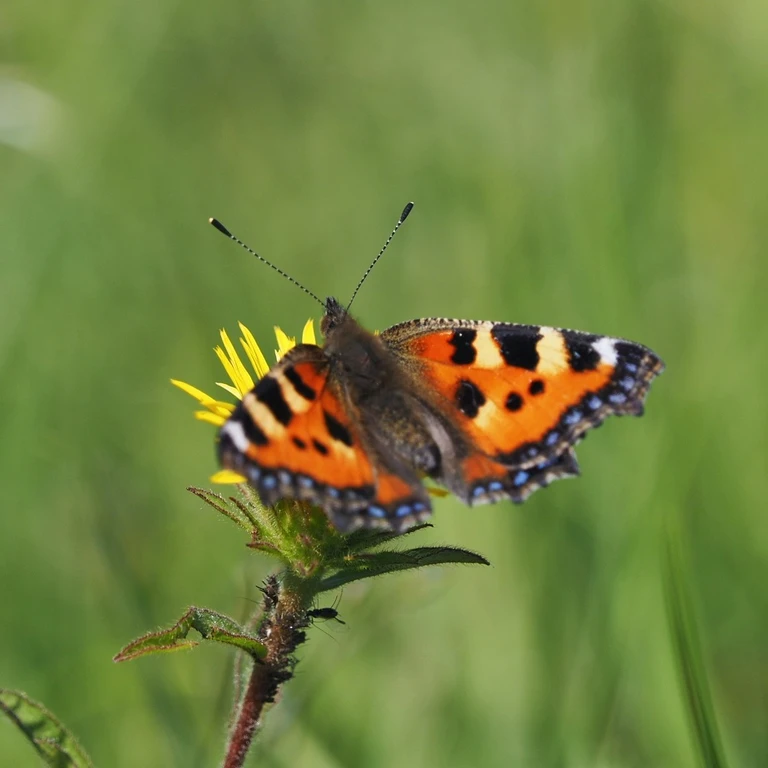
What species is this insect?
Aglais urticae
